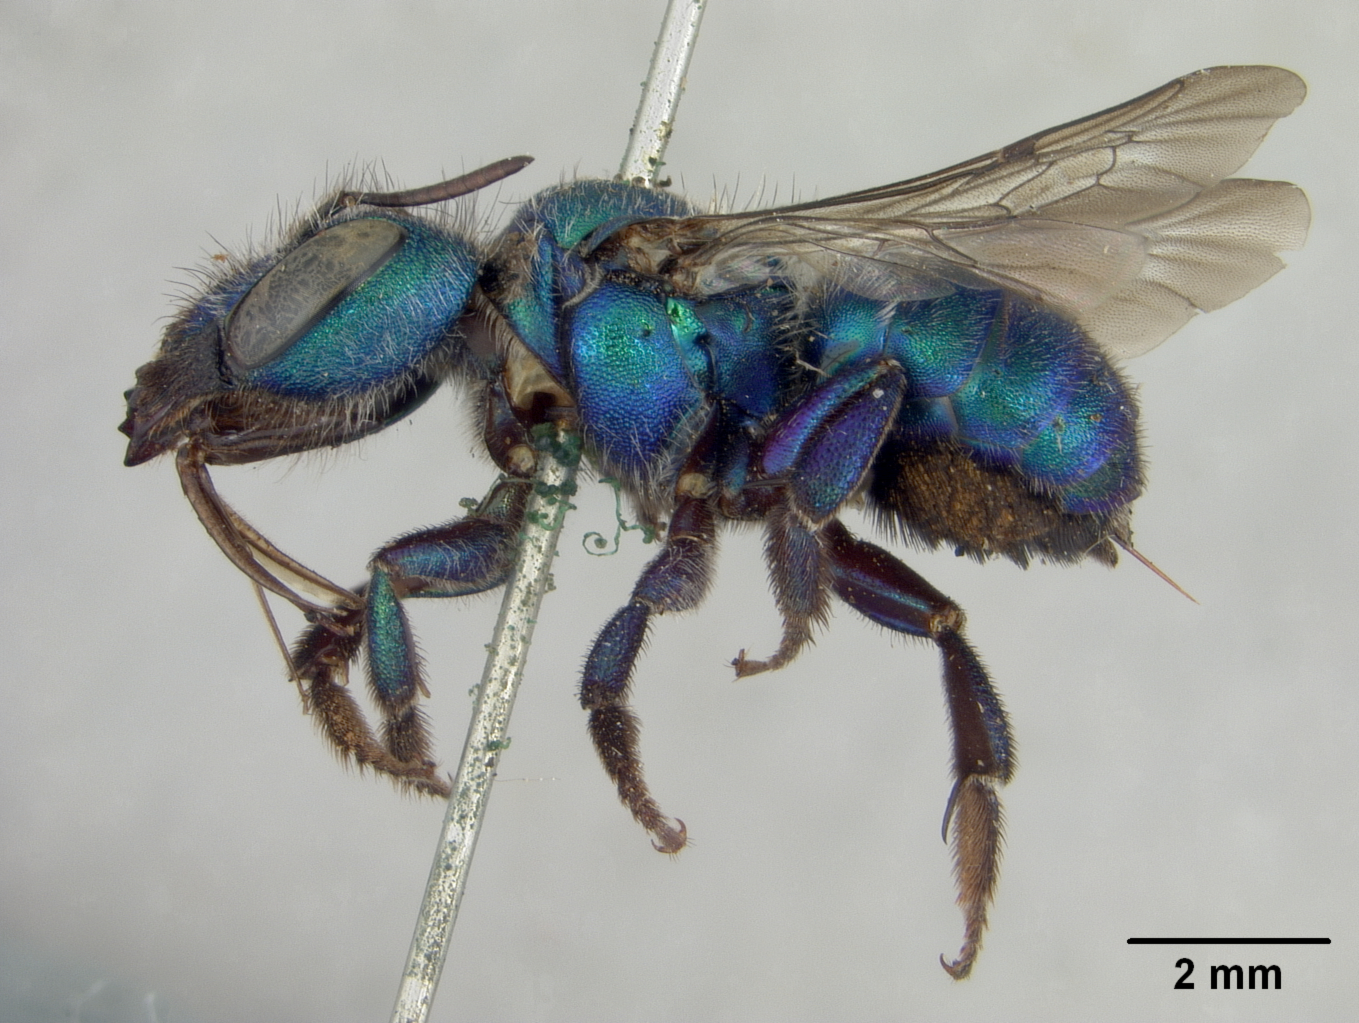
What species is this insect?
Osmia aglaia
